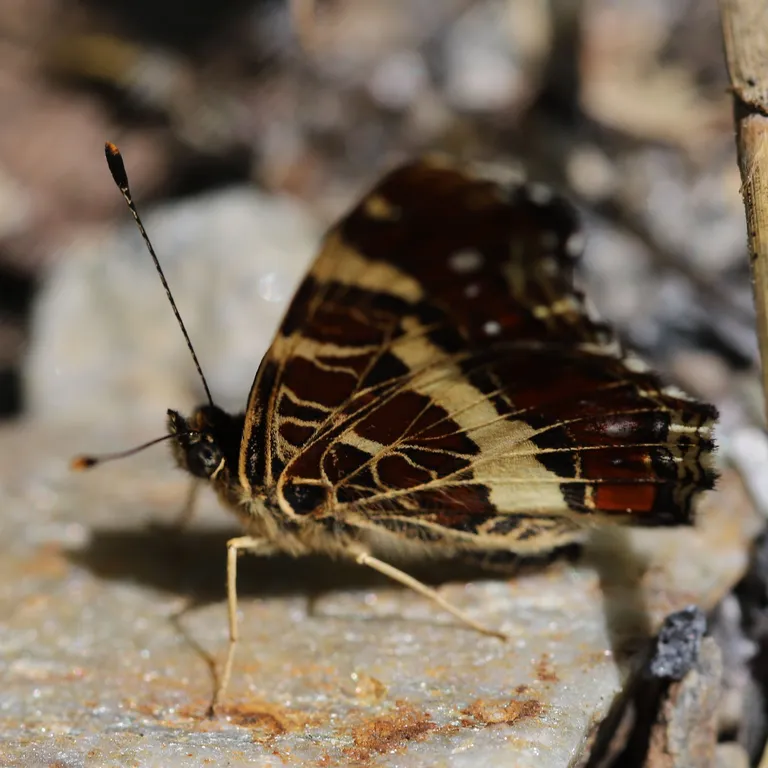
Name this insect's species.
Araschnia levana
